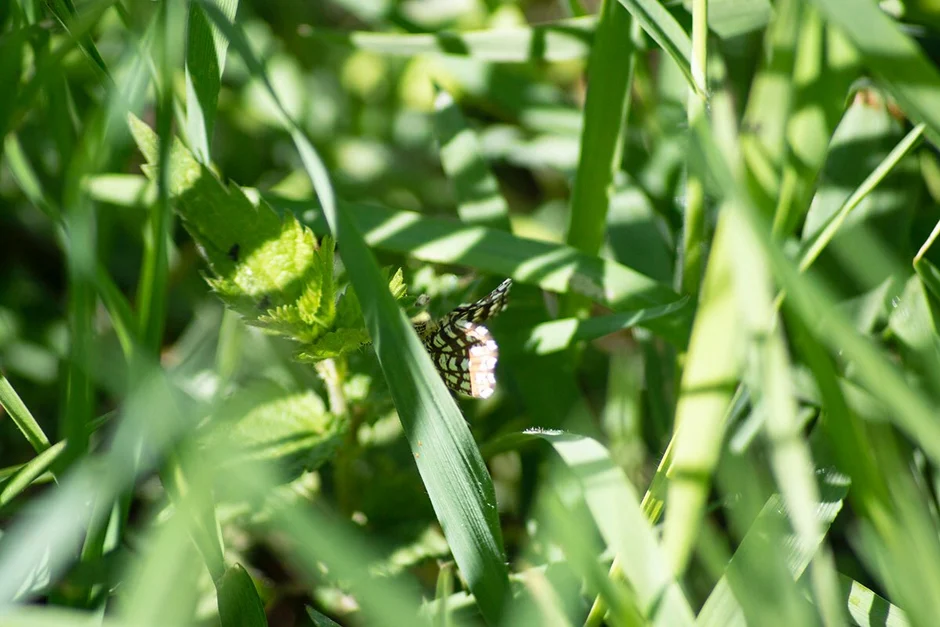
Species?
Chiasmia clathrata
